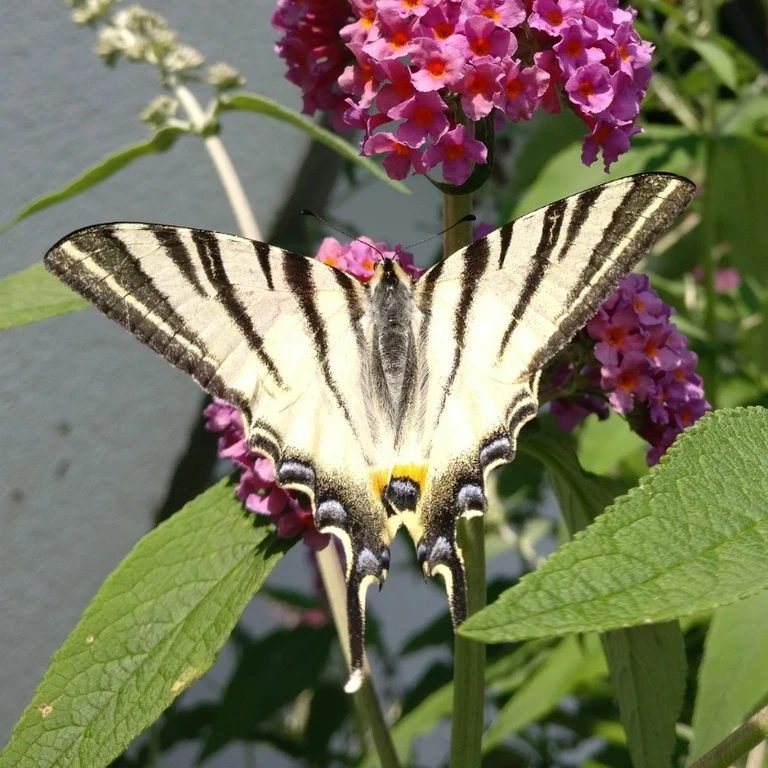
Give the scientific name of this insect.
Iphiclides podalirius
